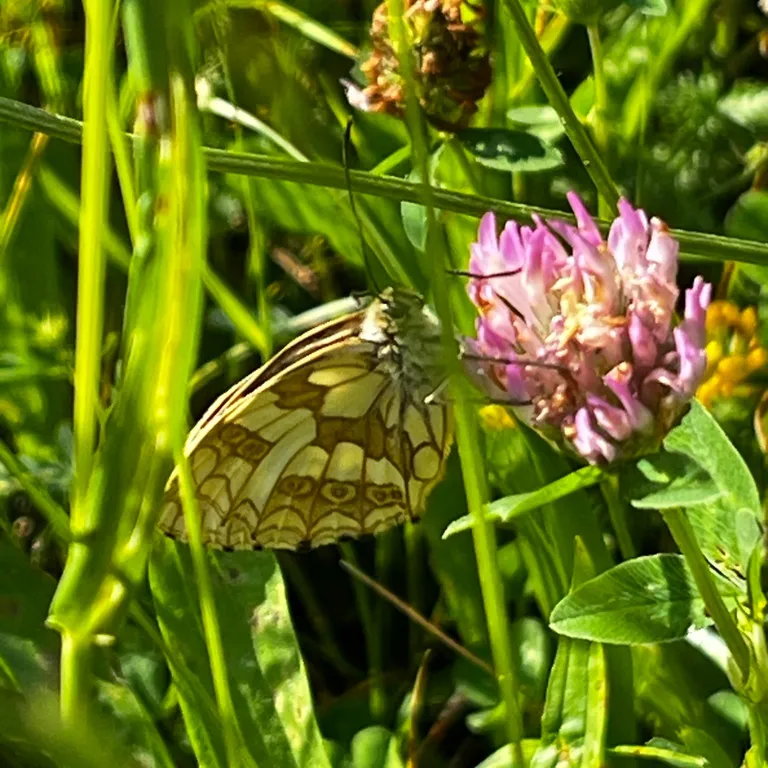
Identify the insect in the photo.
Melanargia galathea
